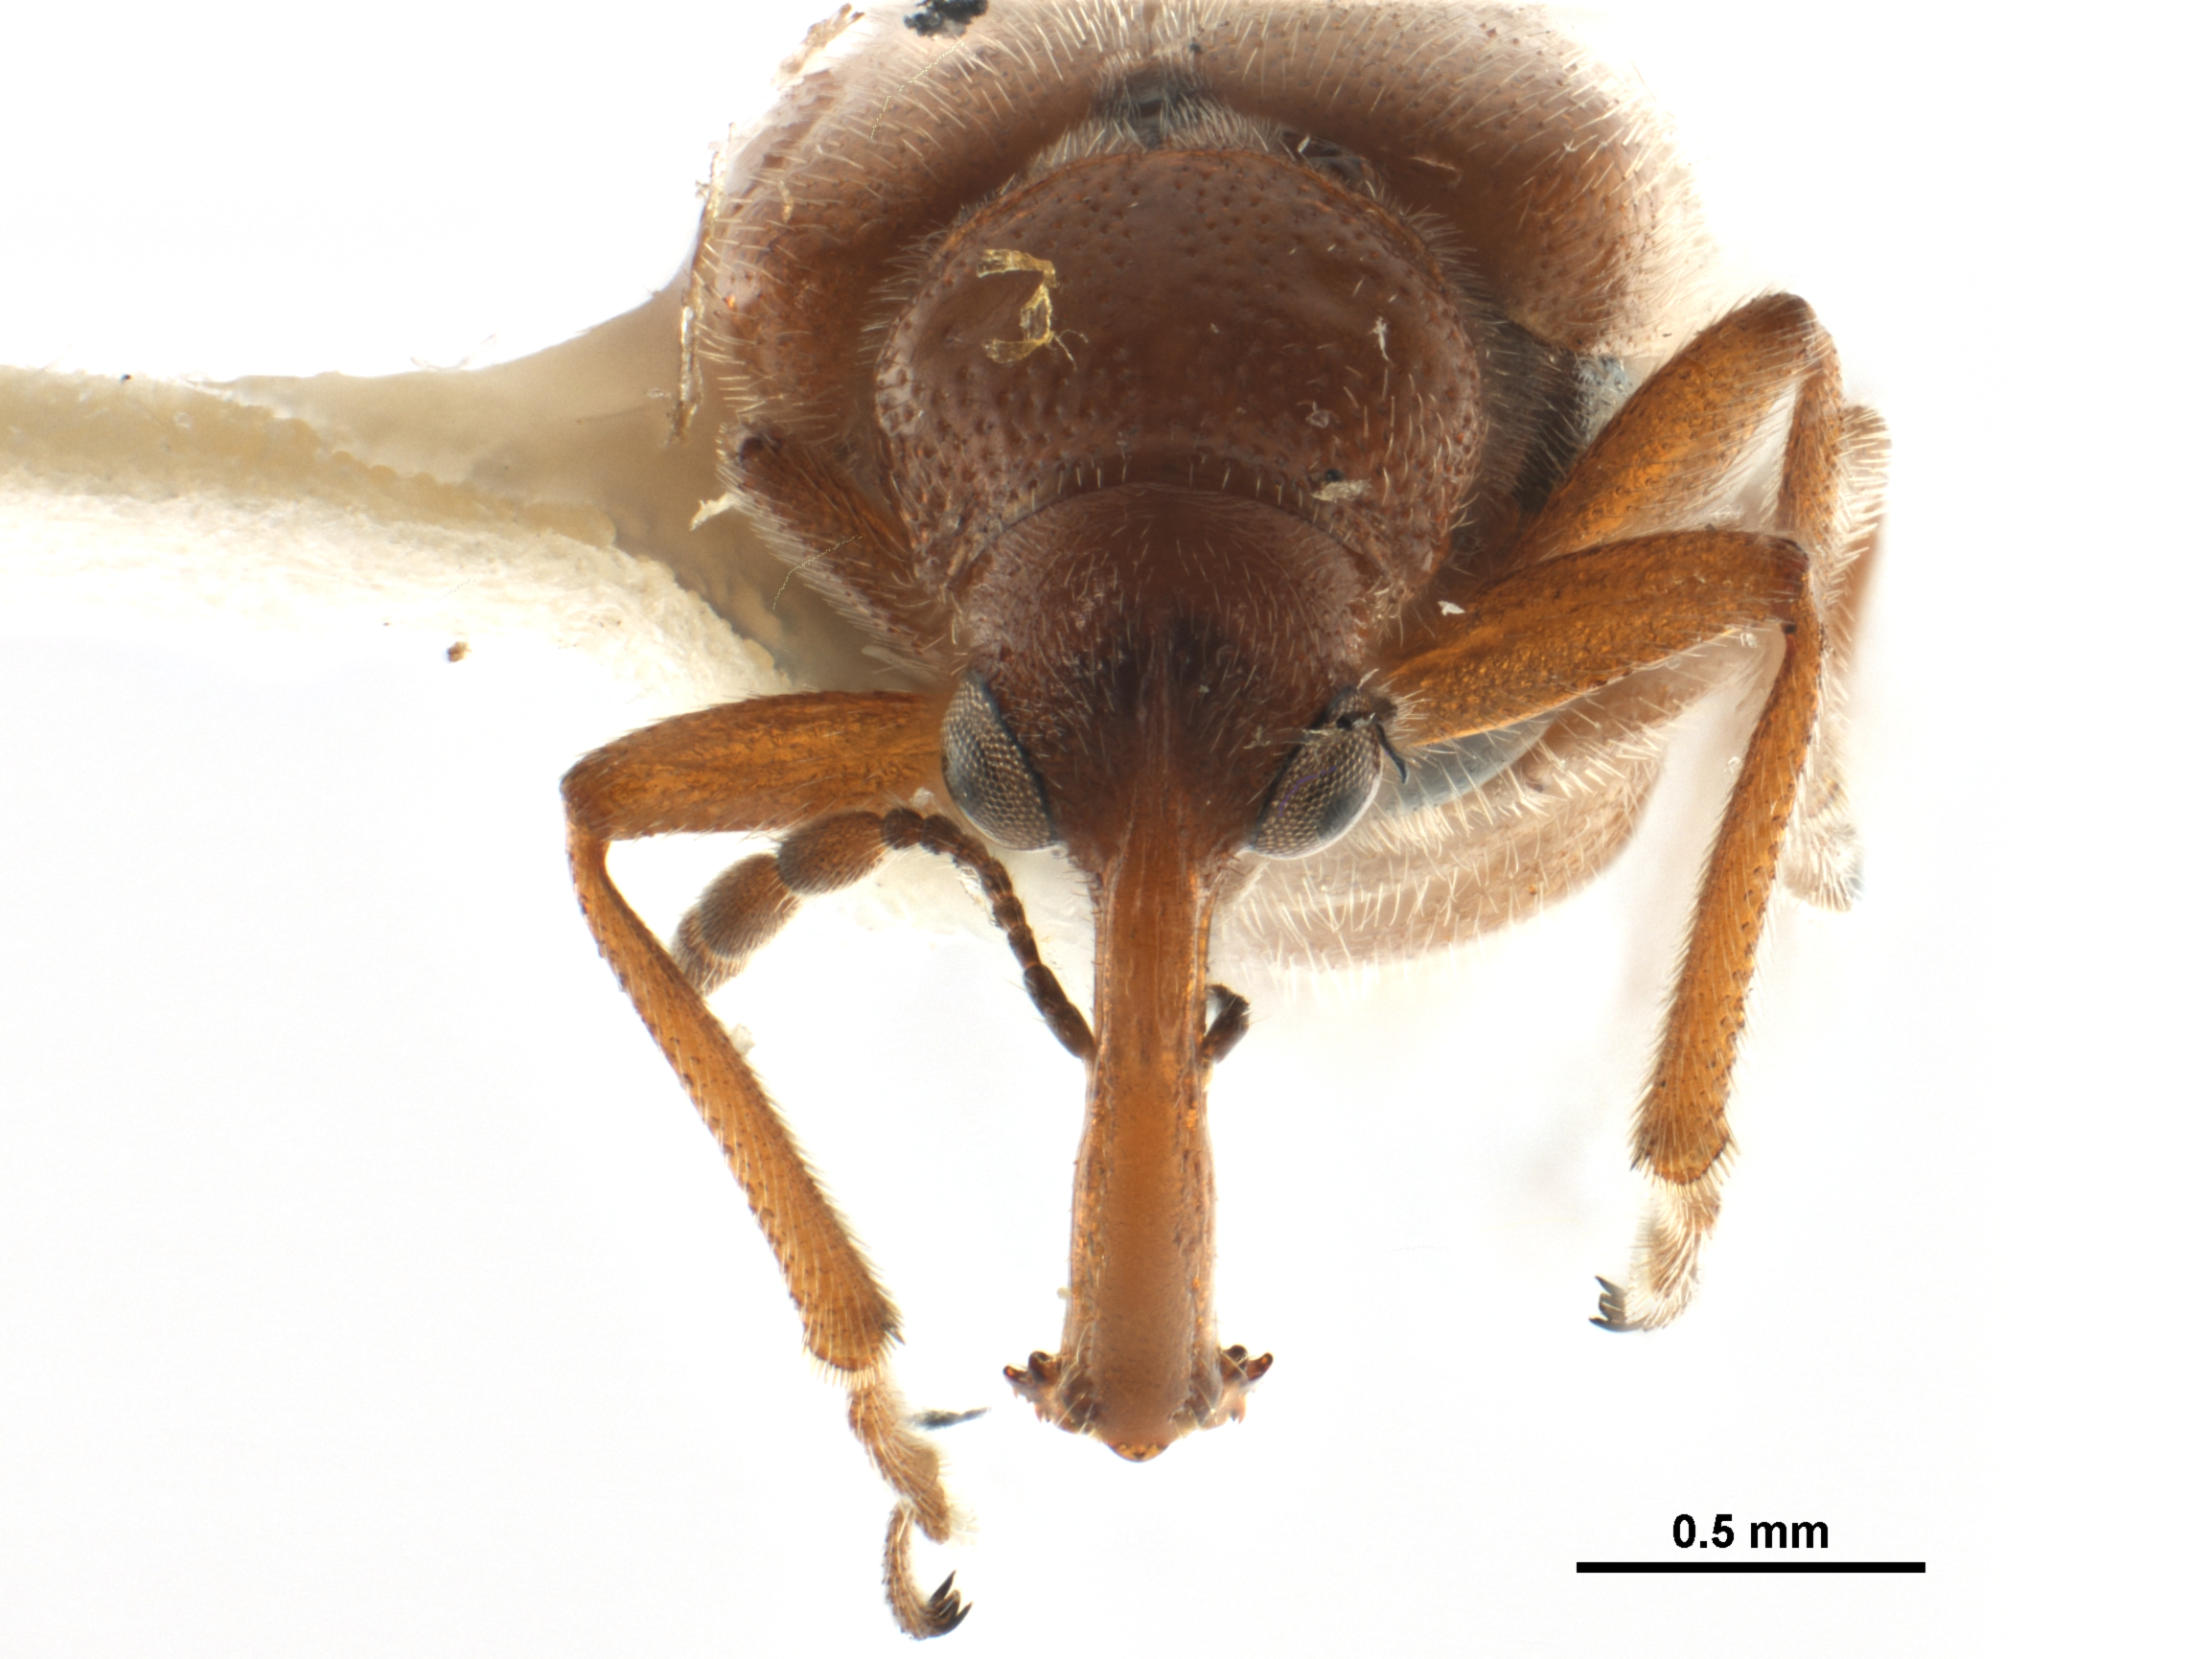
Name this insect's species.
Cesauletes nasalis (also Auletobius laticollis)
